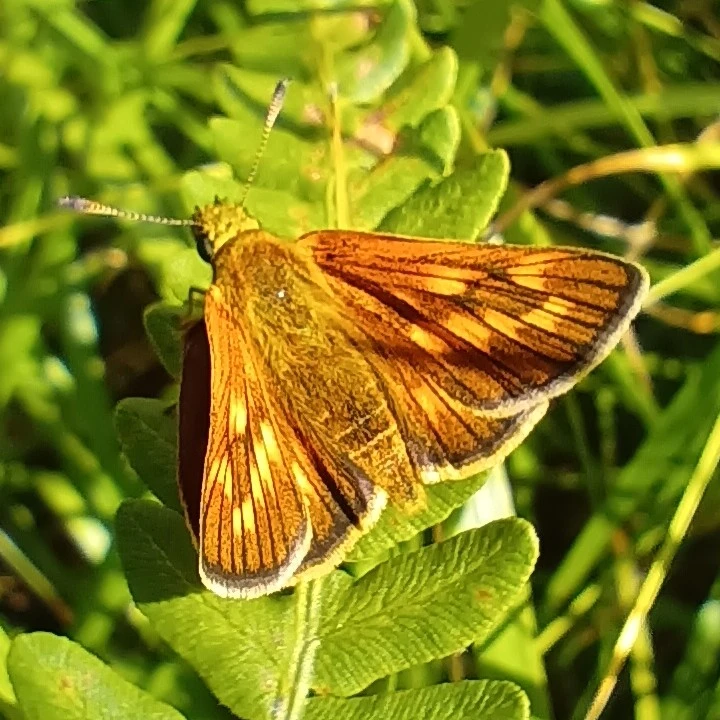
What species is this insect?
Ochlodes sylvanus (also Ochlodes venata)
